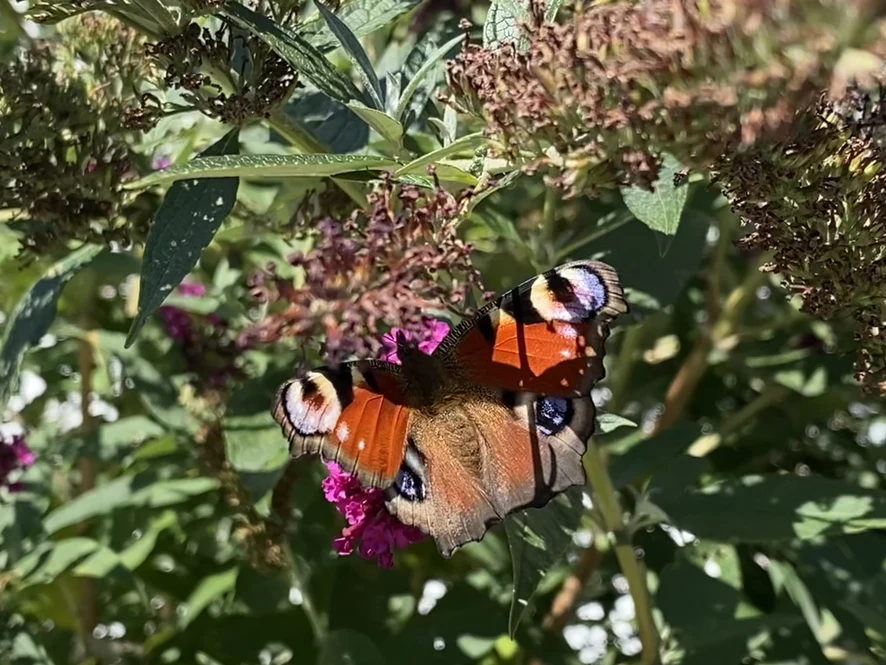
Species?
Aglais io
